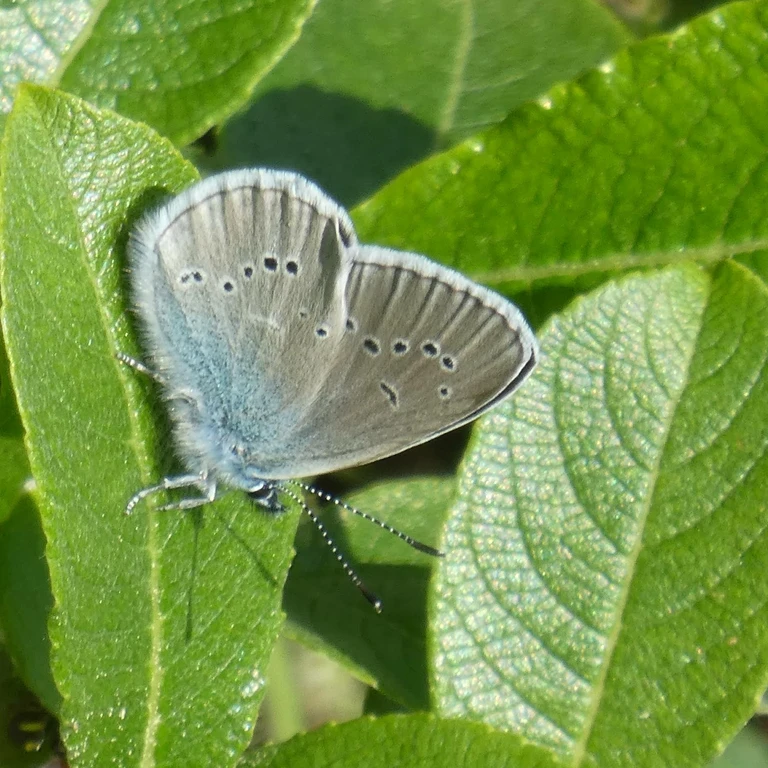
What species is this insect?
Cyaniris semiargus
